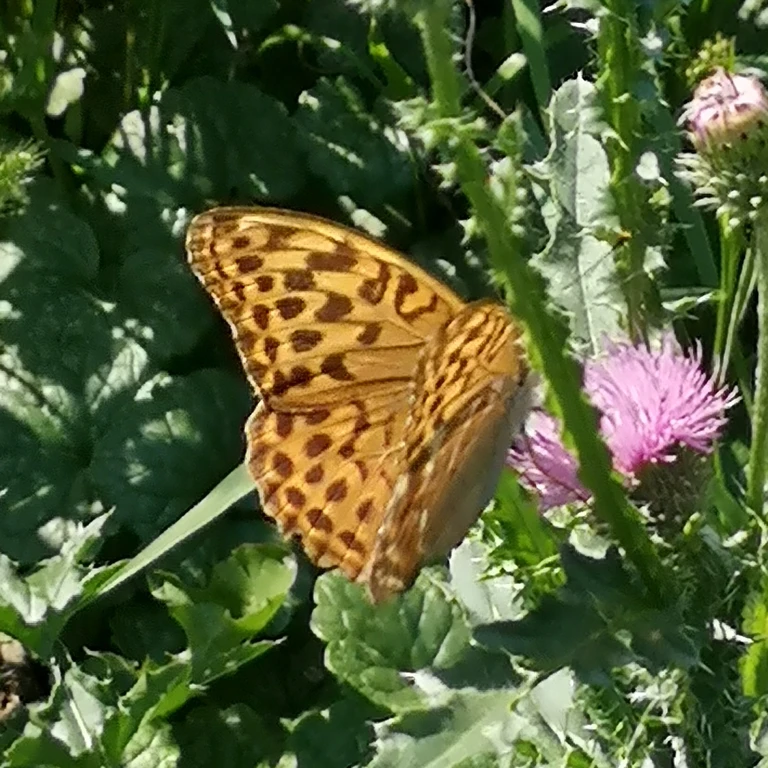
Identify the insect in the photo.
Argynnis paphia
